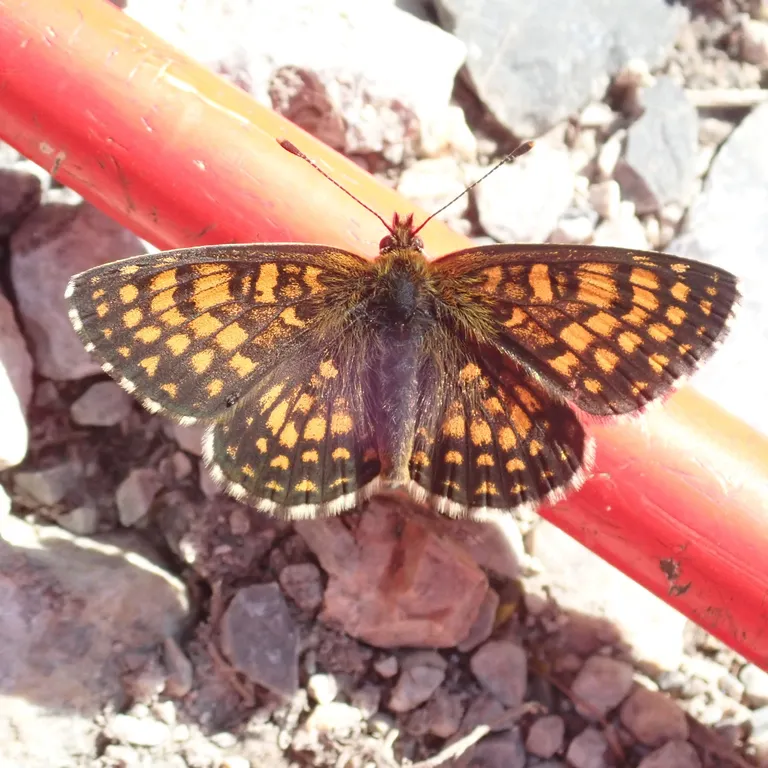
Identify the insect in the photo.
Melitaea athalia
